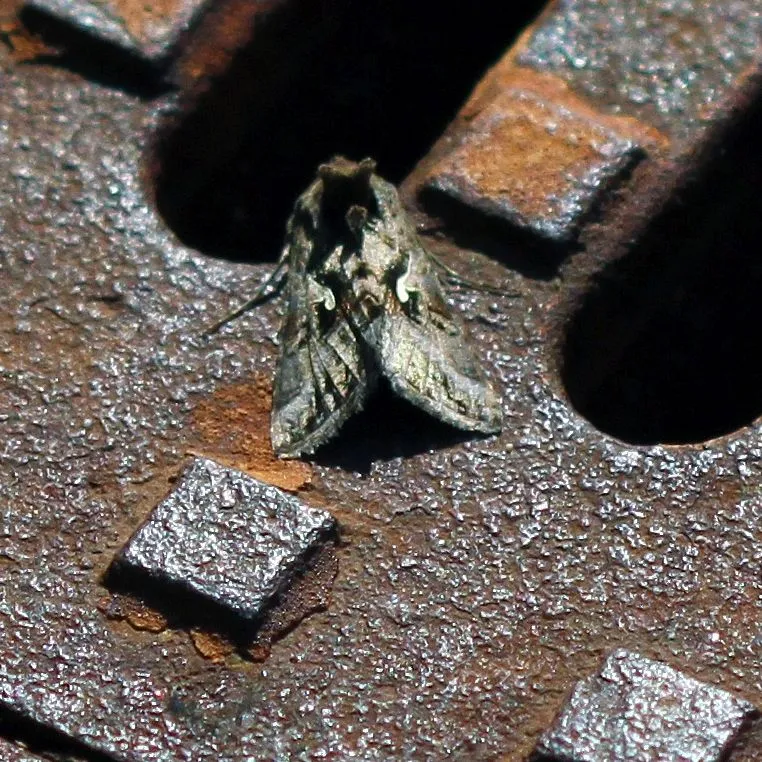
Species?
Autographa gamma
